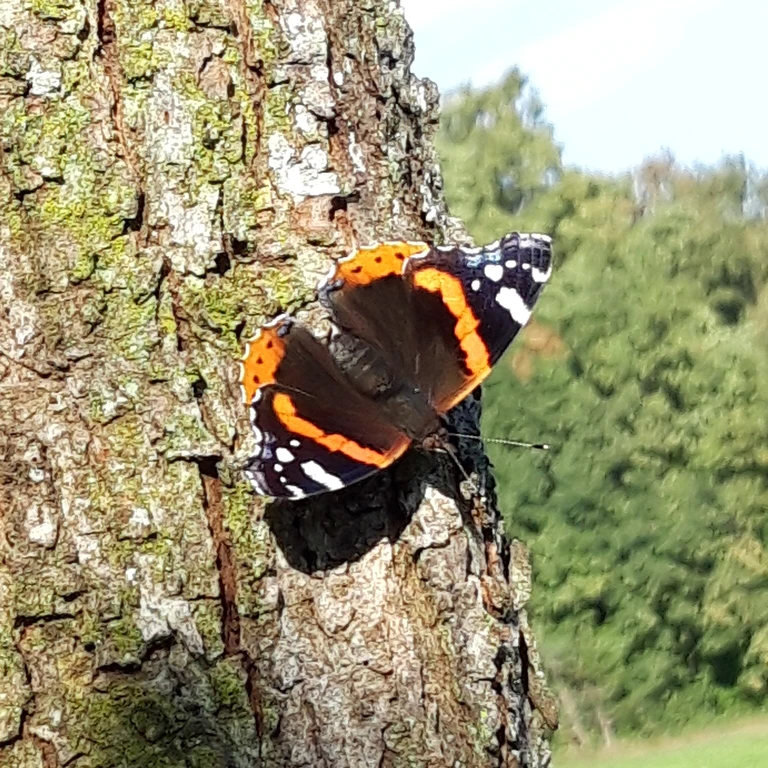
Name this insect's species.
Vanessa atalanta
